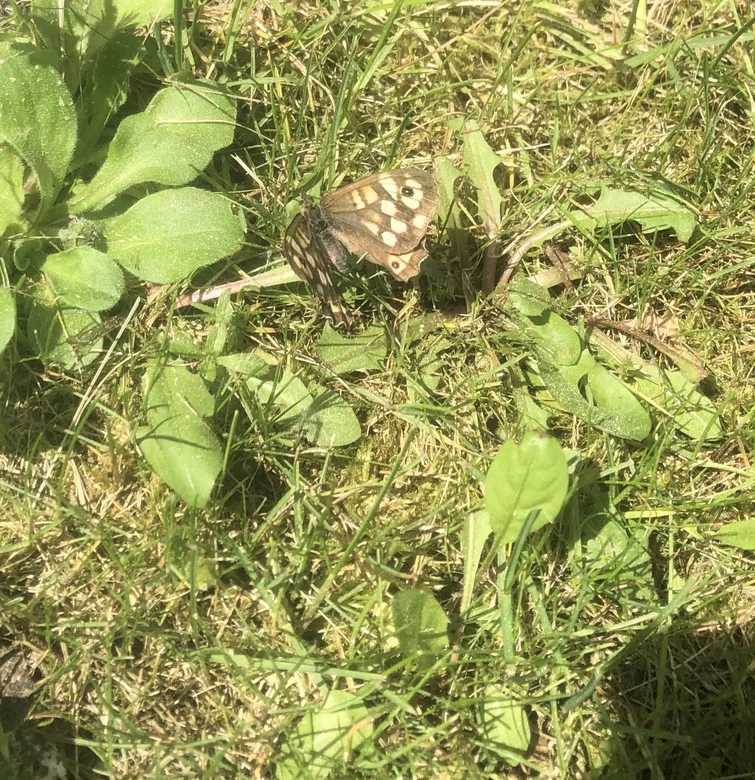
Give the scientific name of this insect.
Pararge aegeria
